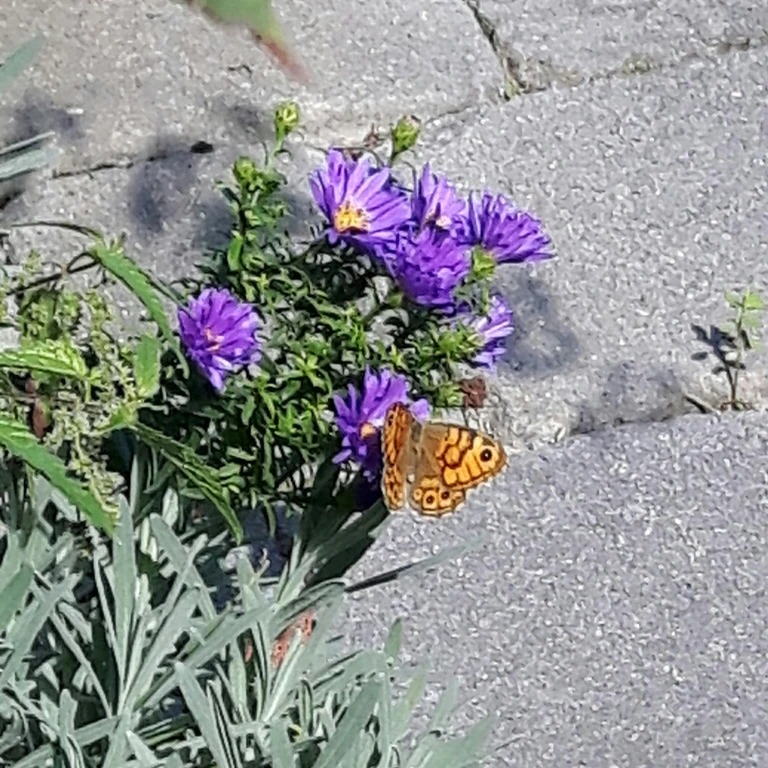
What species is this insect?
Lasiommata megera (also Pararge megera)
